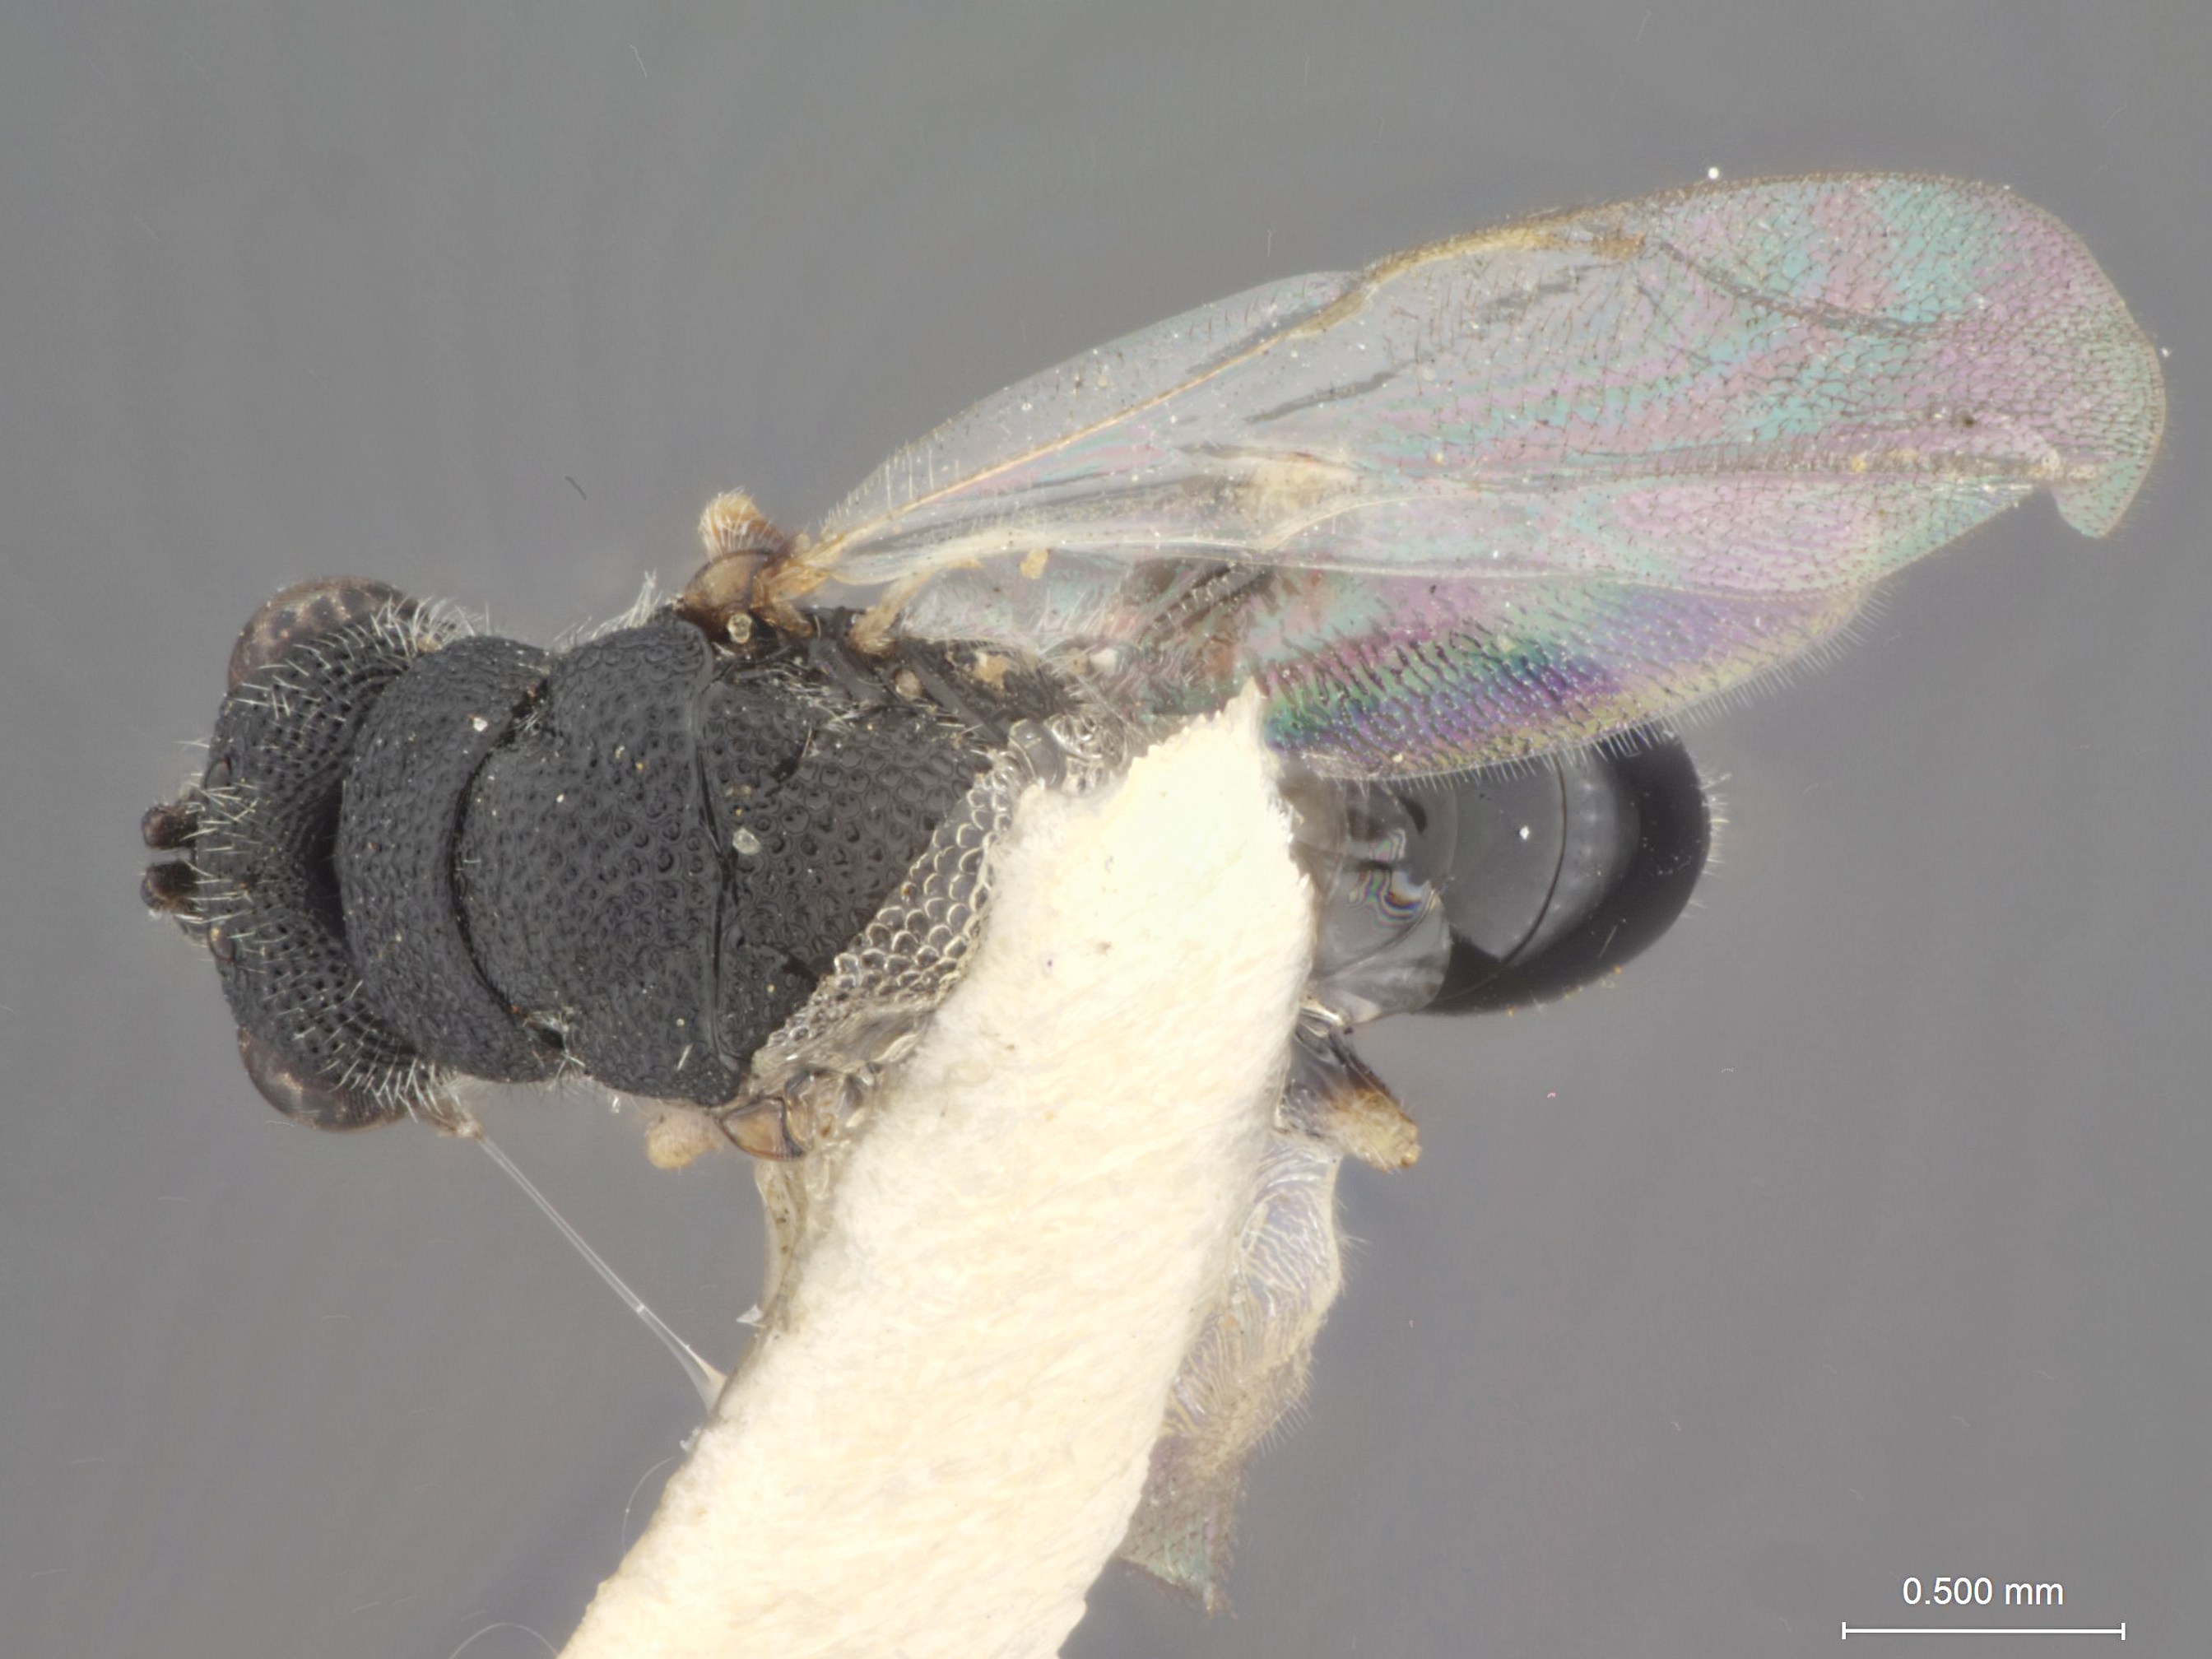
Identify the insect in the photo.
Eurytoma levidensis
